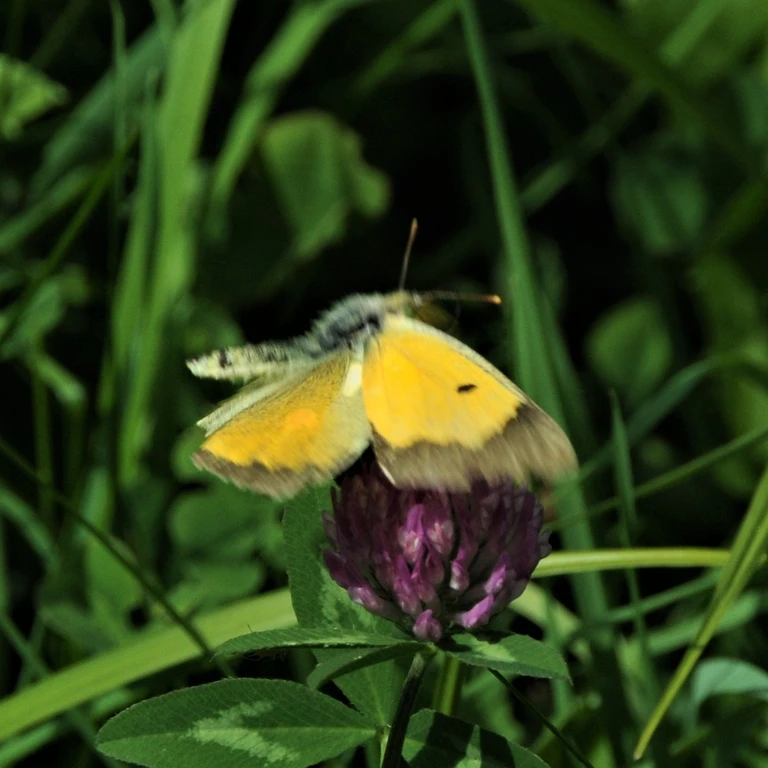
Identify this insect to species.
Colias croceus
